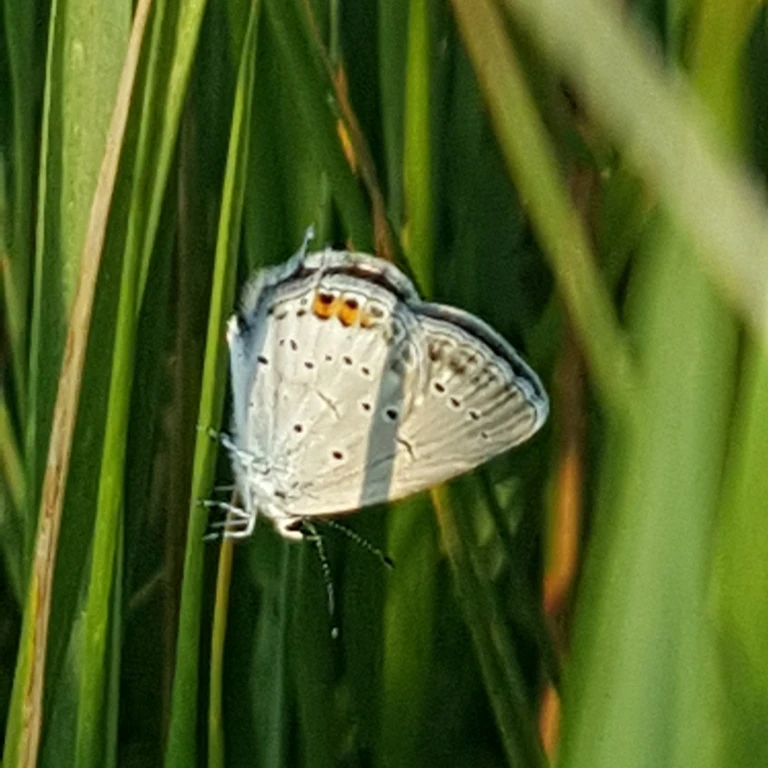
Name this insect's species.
Cupido argiades (also Elkalyce argiades)
